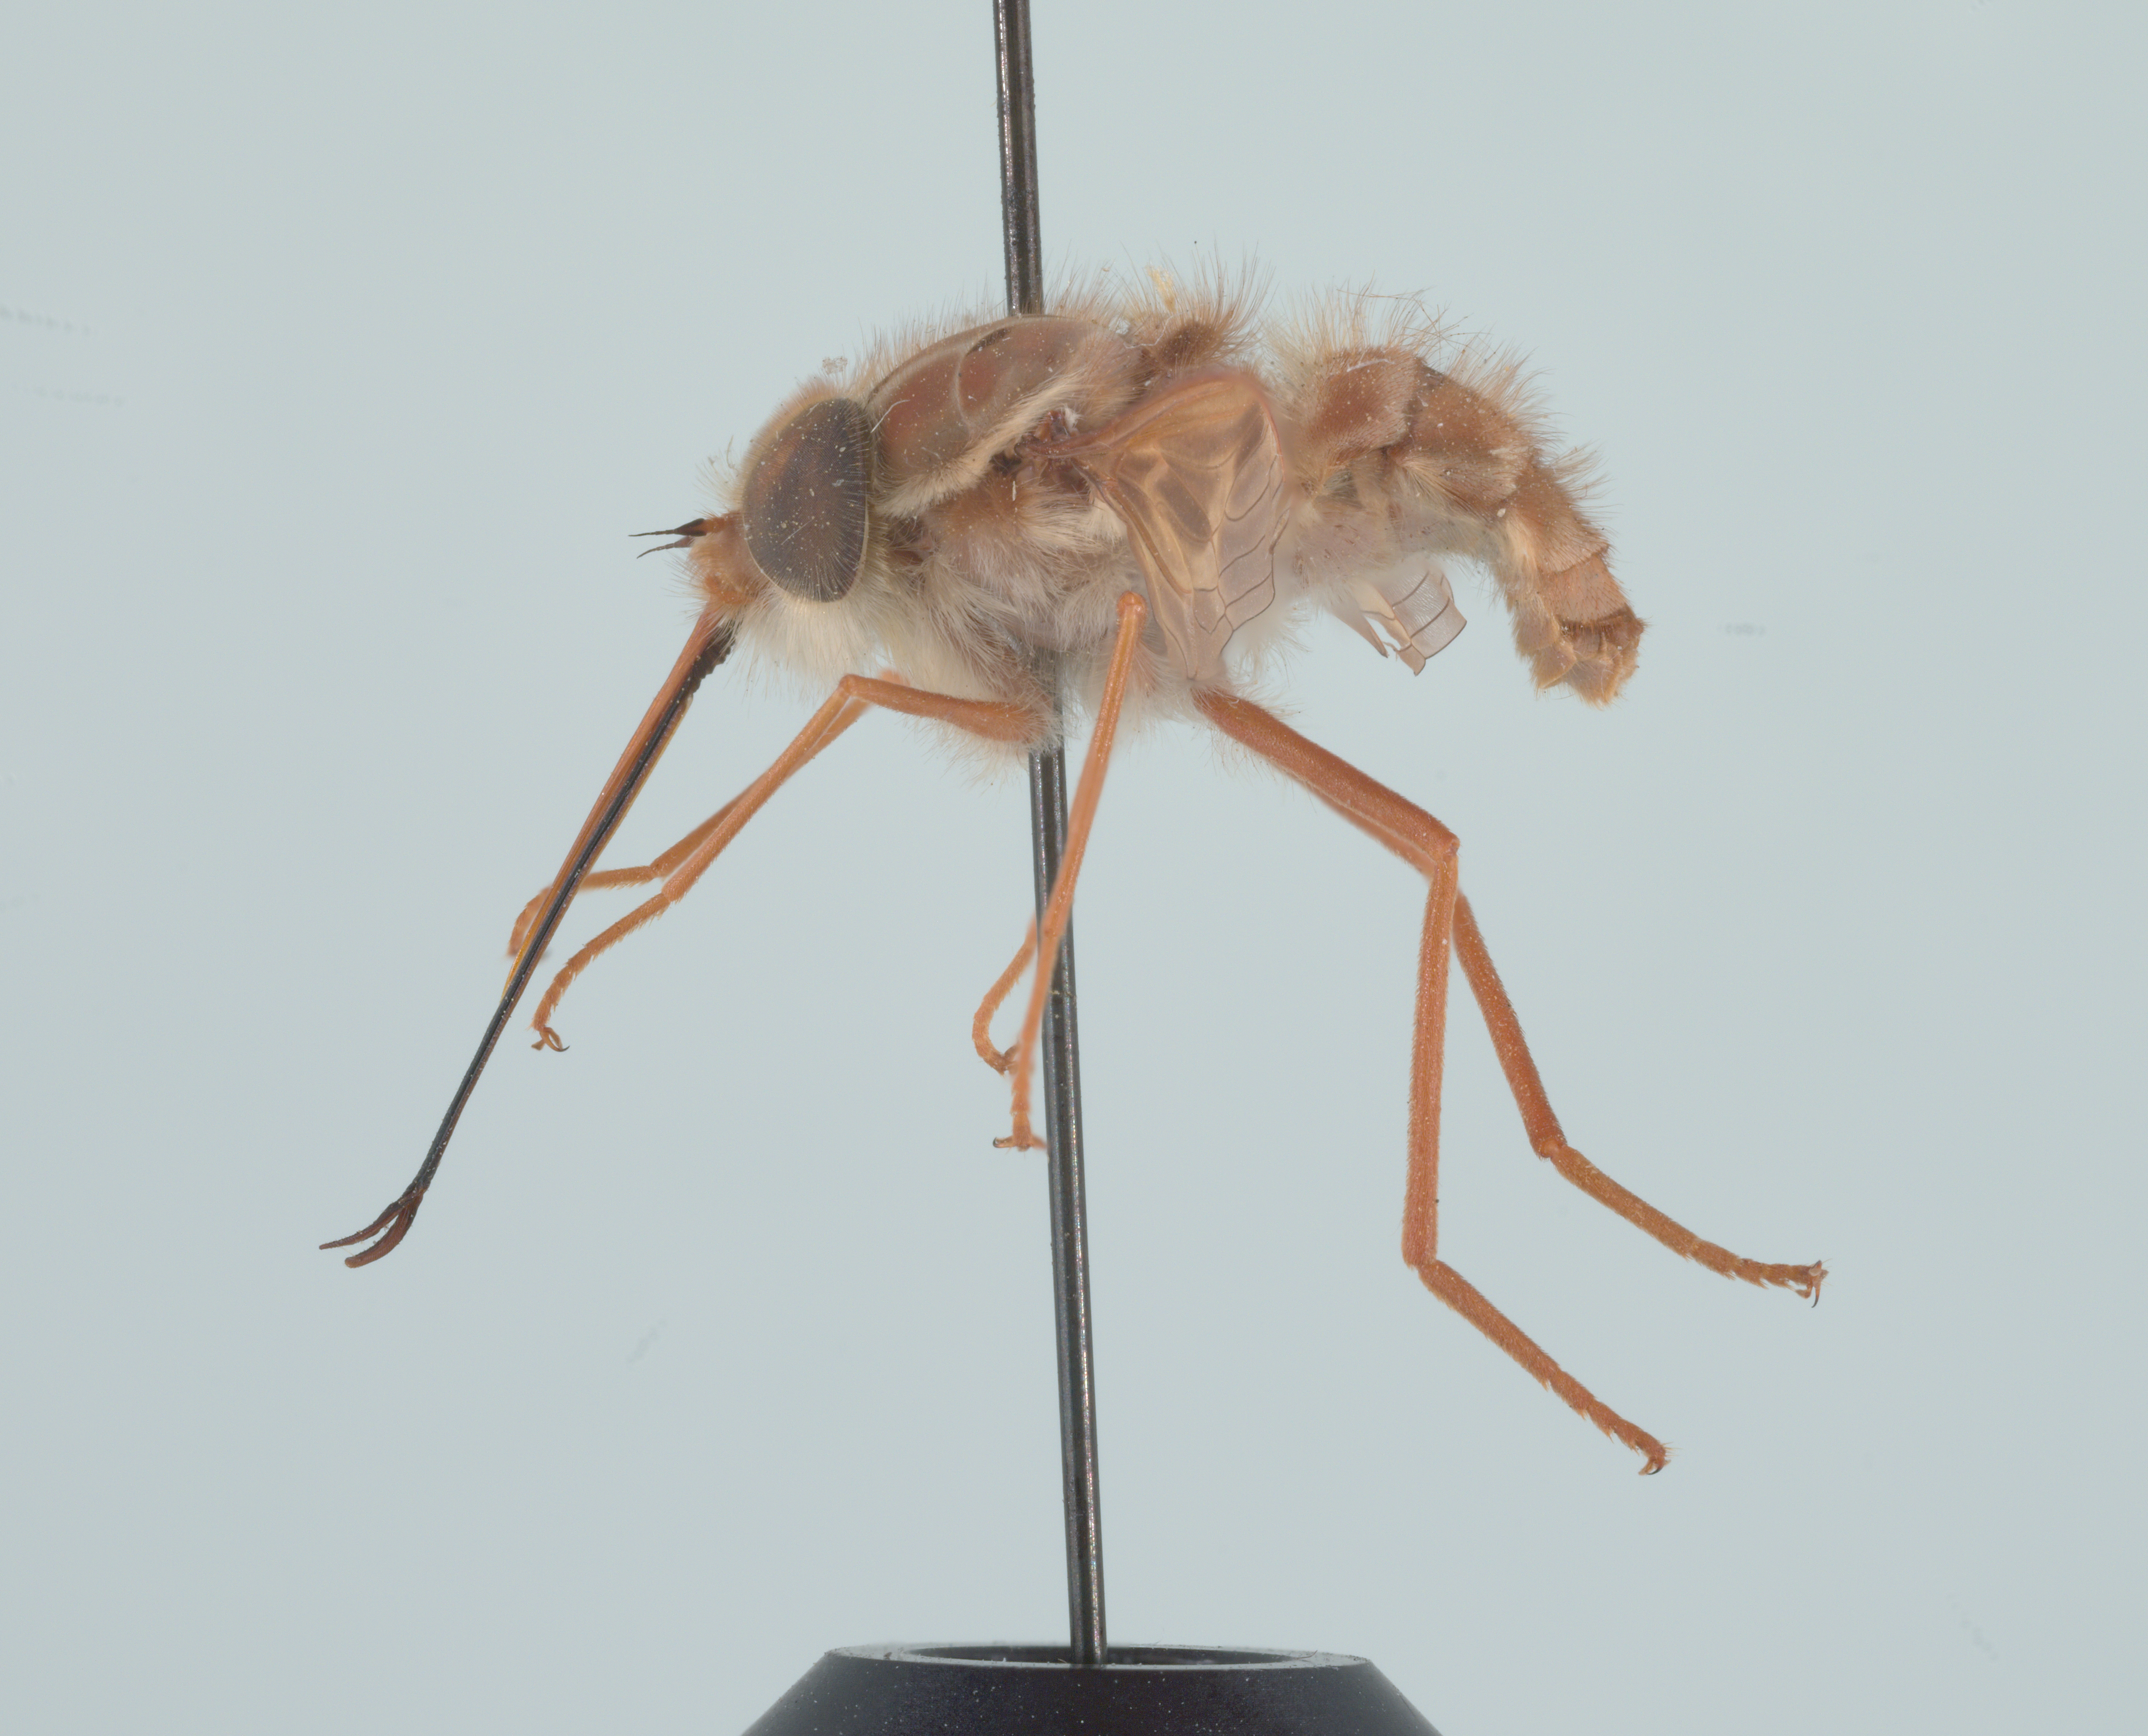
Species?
Hirmoneura nubipennis (also Trichophthalma nubipennis)
